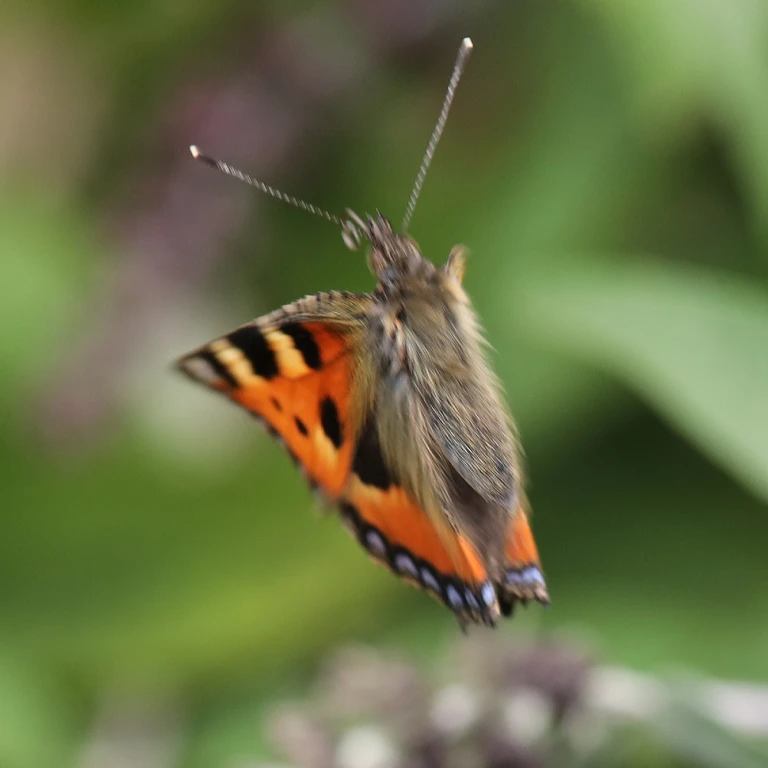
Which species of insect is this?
Aglais urticae
